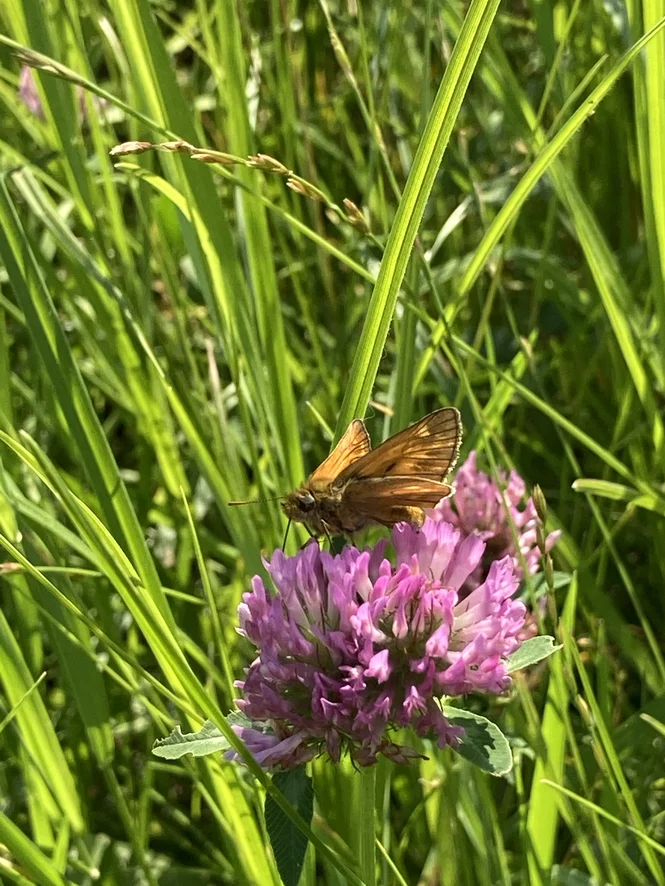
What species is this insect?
Ochlodes sylvanus (also Ochlodes venata)
